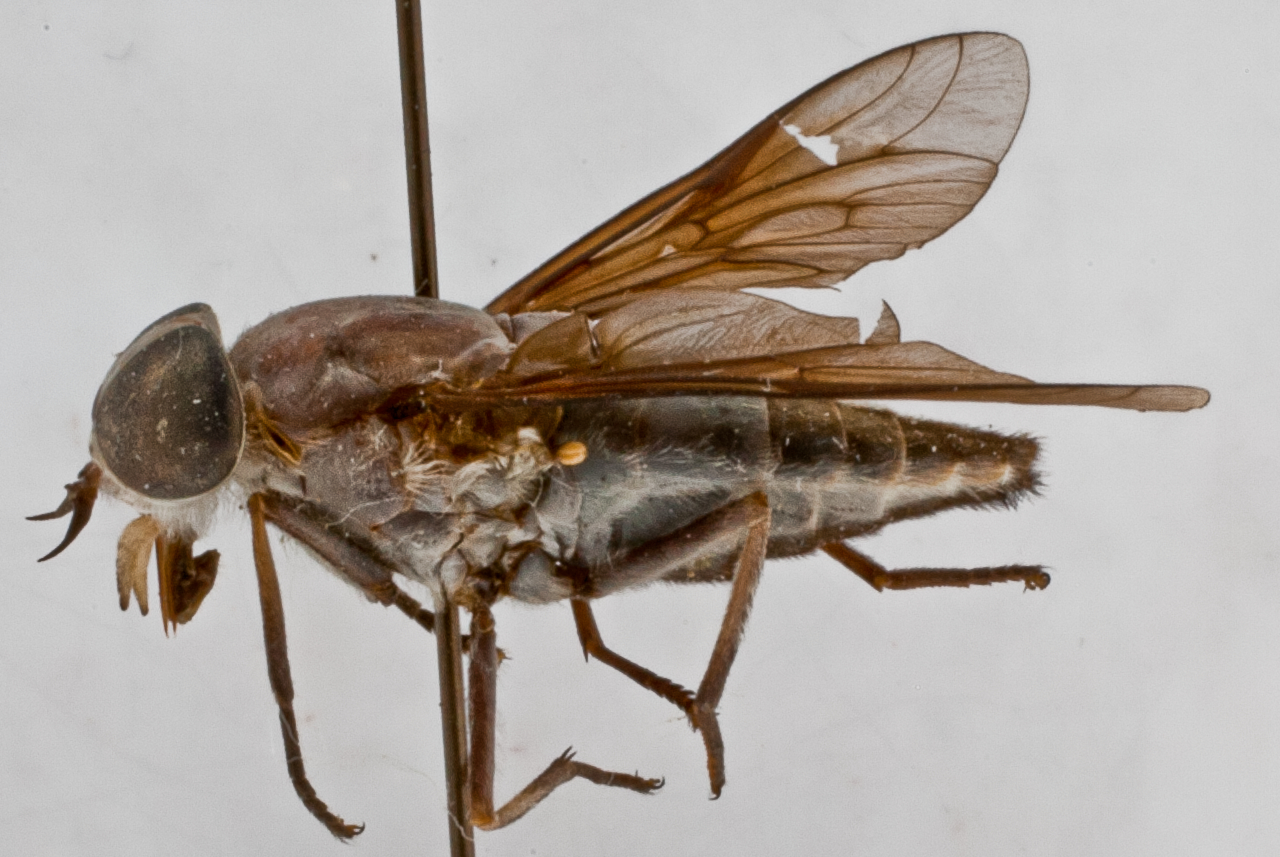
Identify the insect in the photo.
Tabanus subcanipus
